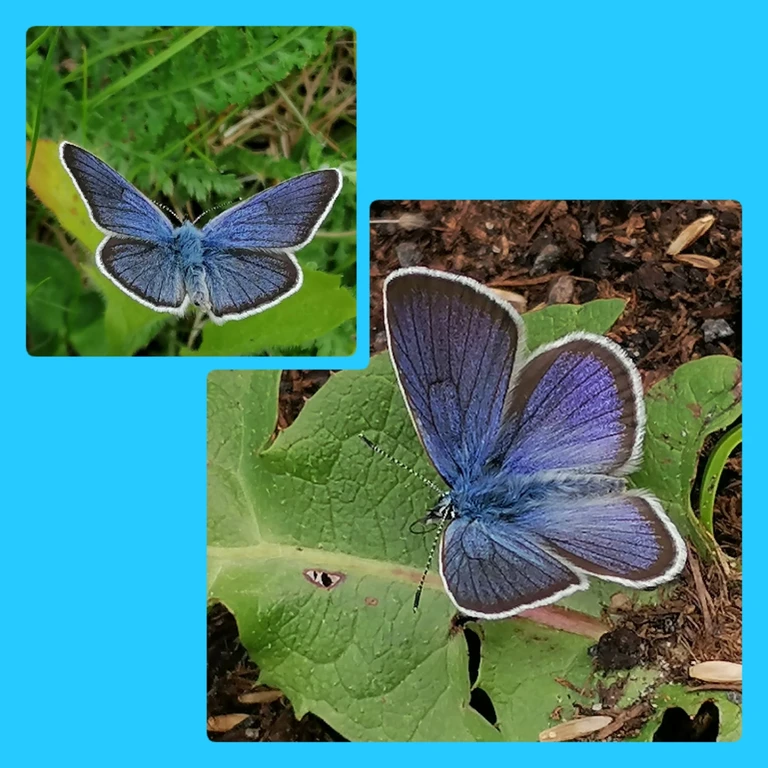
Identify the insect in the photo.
Cyaniris semiargus
